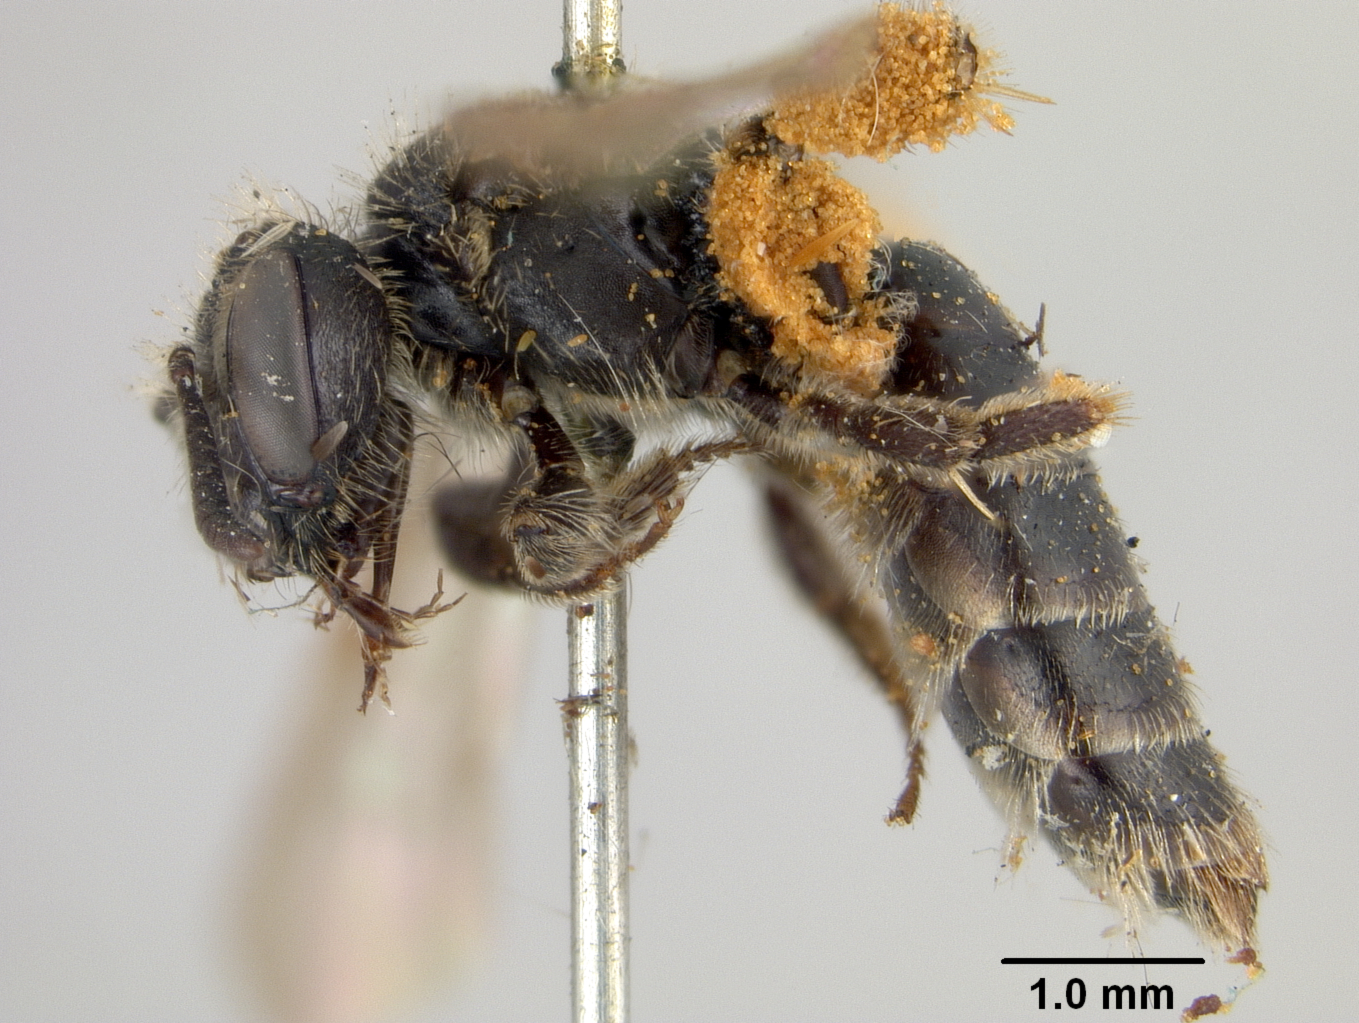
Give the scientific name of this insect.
Micrandrena pacifica
